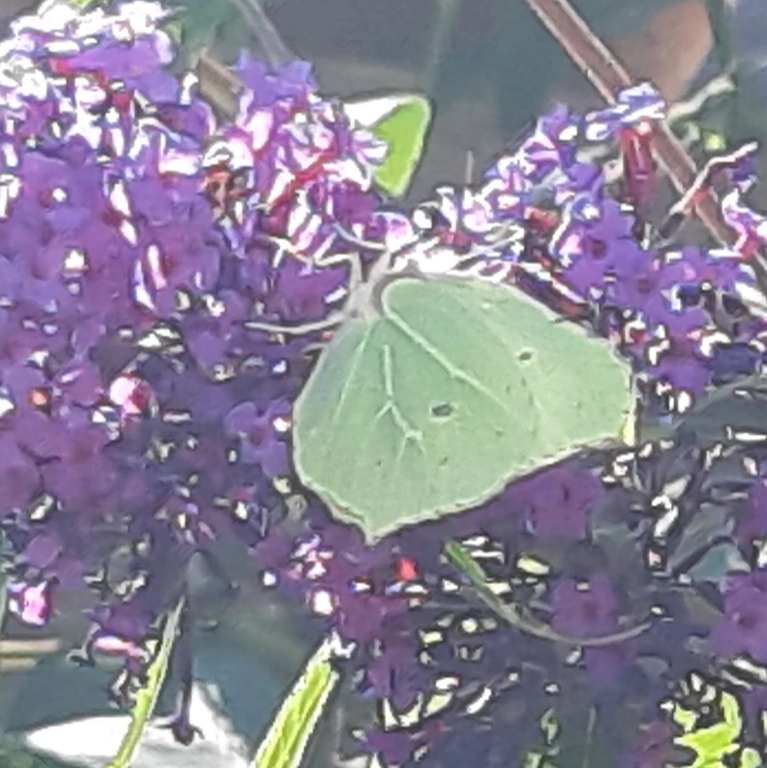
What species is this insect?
Gonepteryx rhamni
